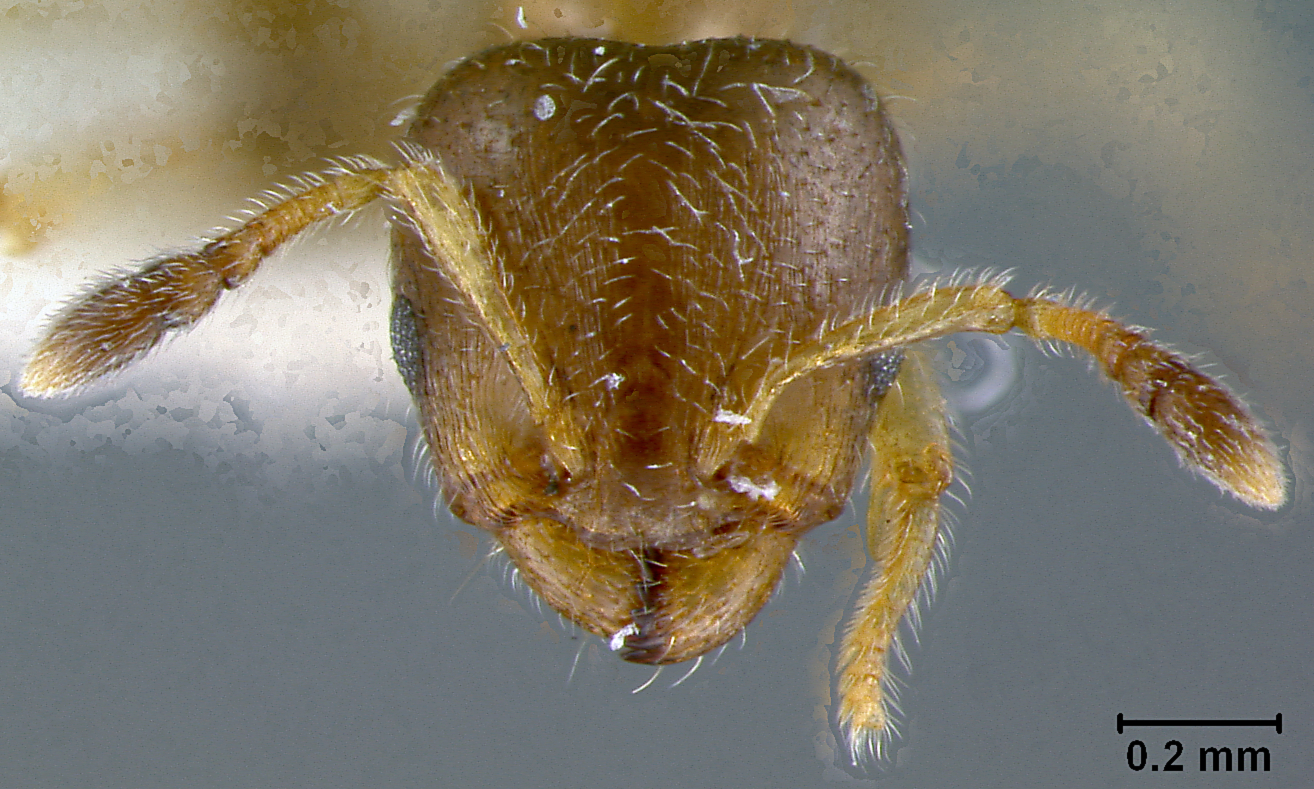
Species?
Acalama donisthorpei
